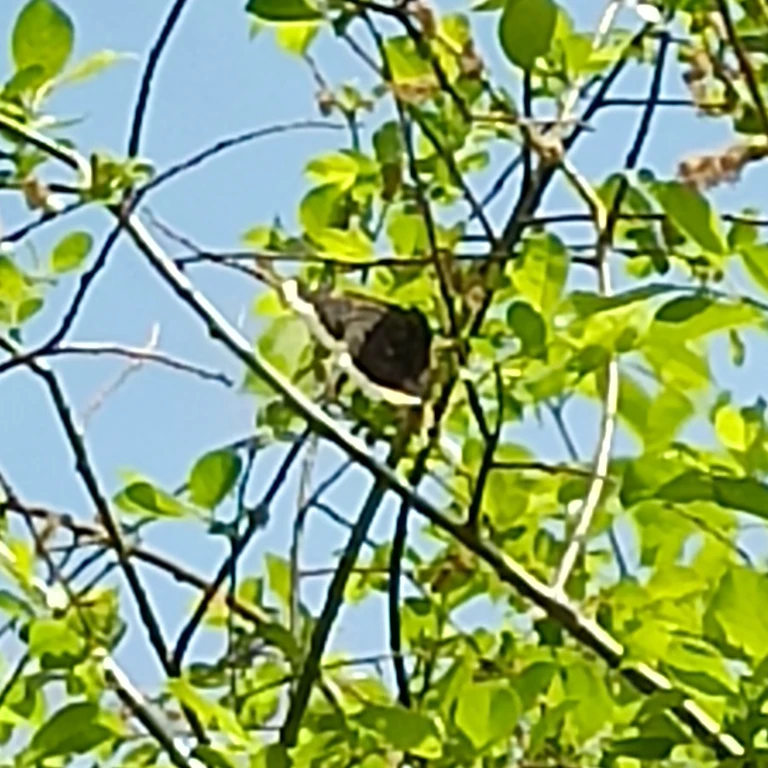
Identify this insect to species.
Nymphalis antiopa
